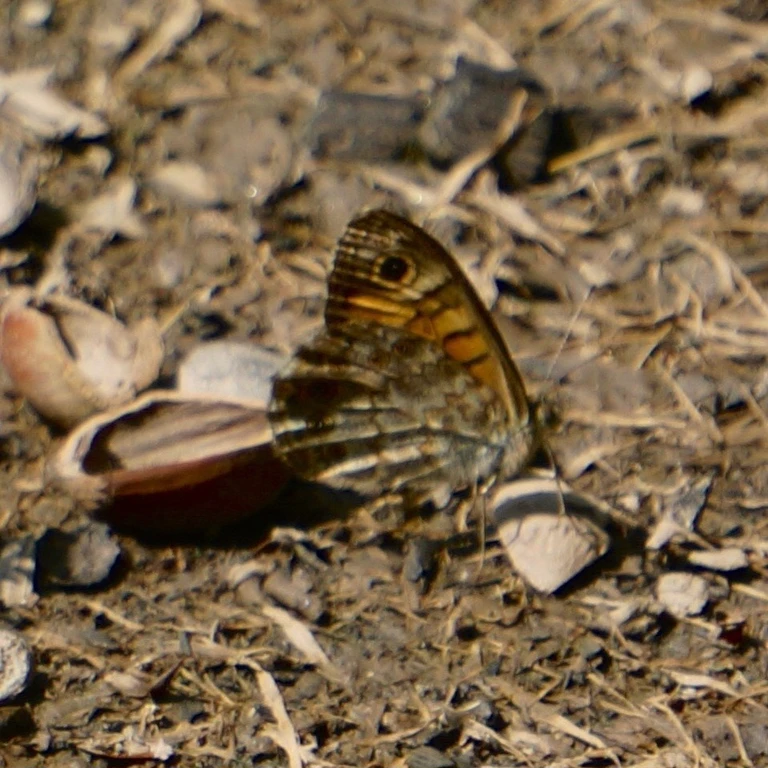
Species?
Lasiommata megera (also Pararge megera)
